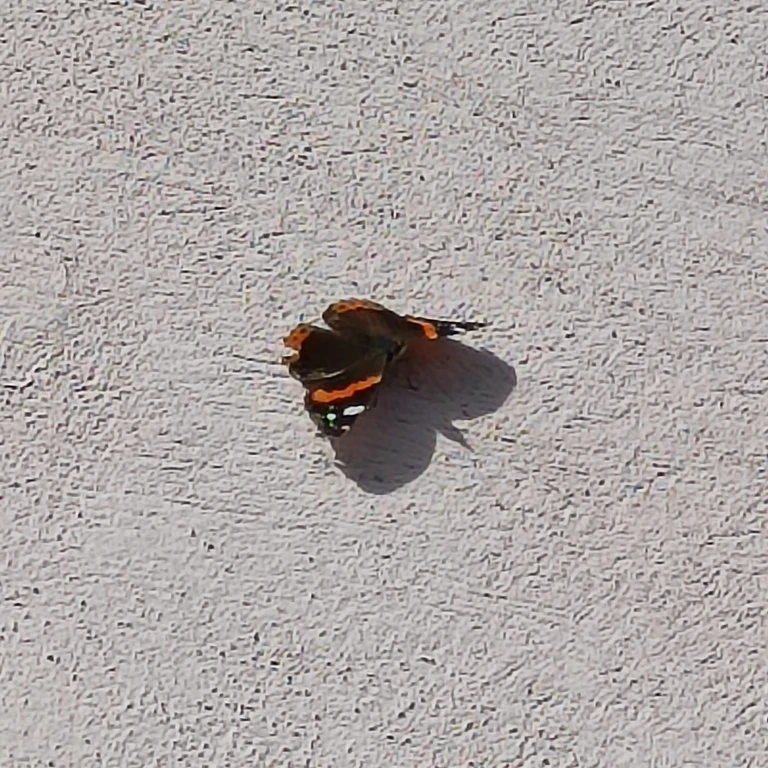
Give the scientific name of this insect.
Vanessa atalanta
